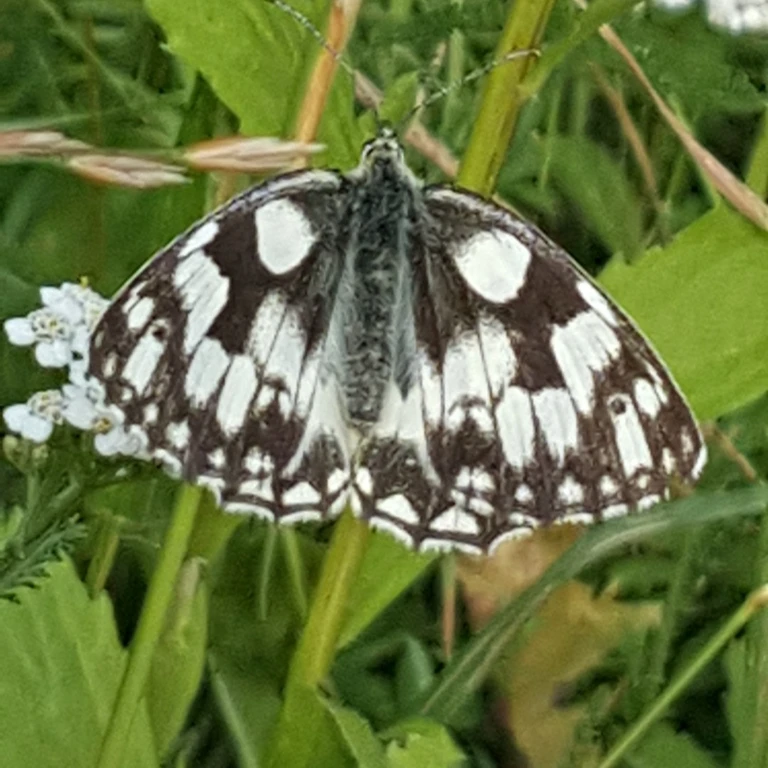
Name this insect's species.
Melanargia galathea
